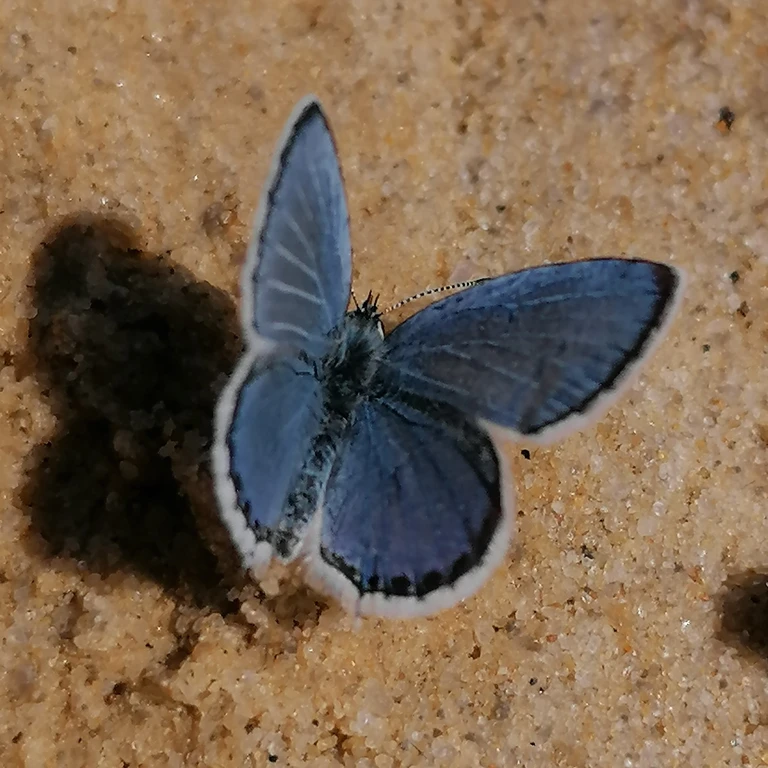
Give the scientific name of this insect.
Cupido argiades (also Elkalyce argiades)
